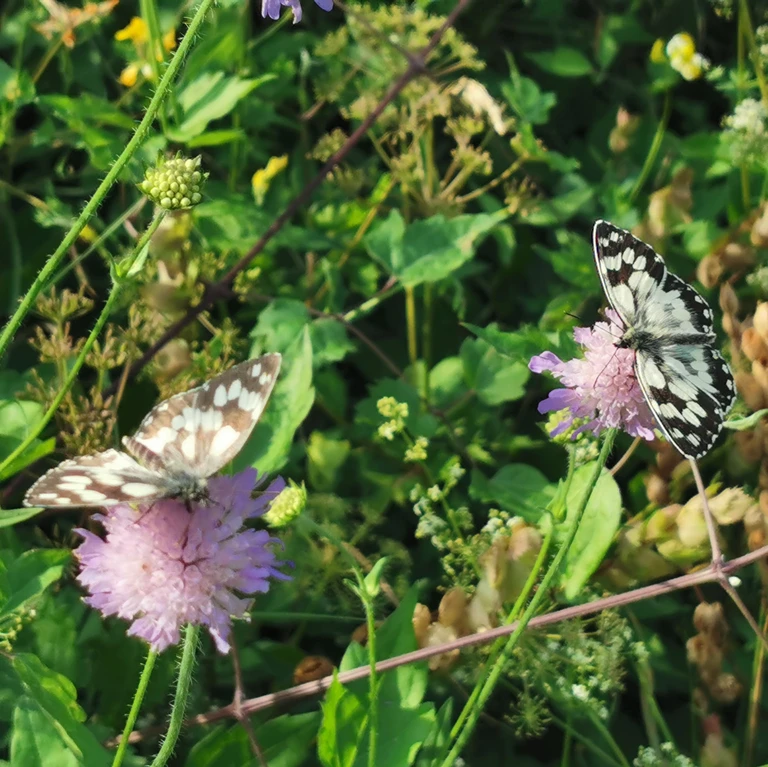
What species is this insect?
Melanargia galathea
